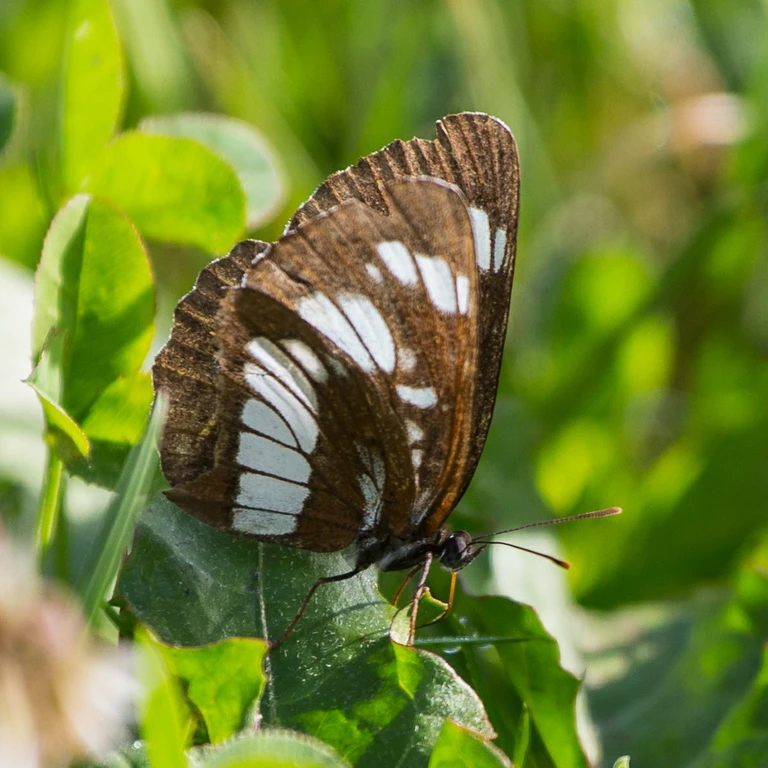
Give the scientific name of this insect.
Neptis rivularis
